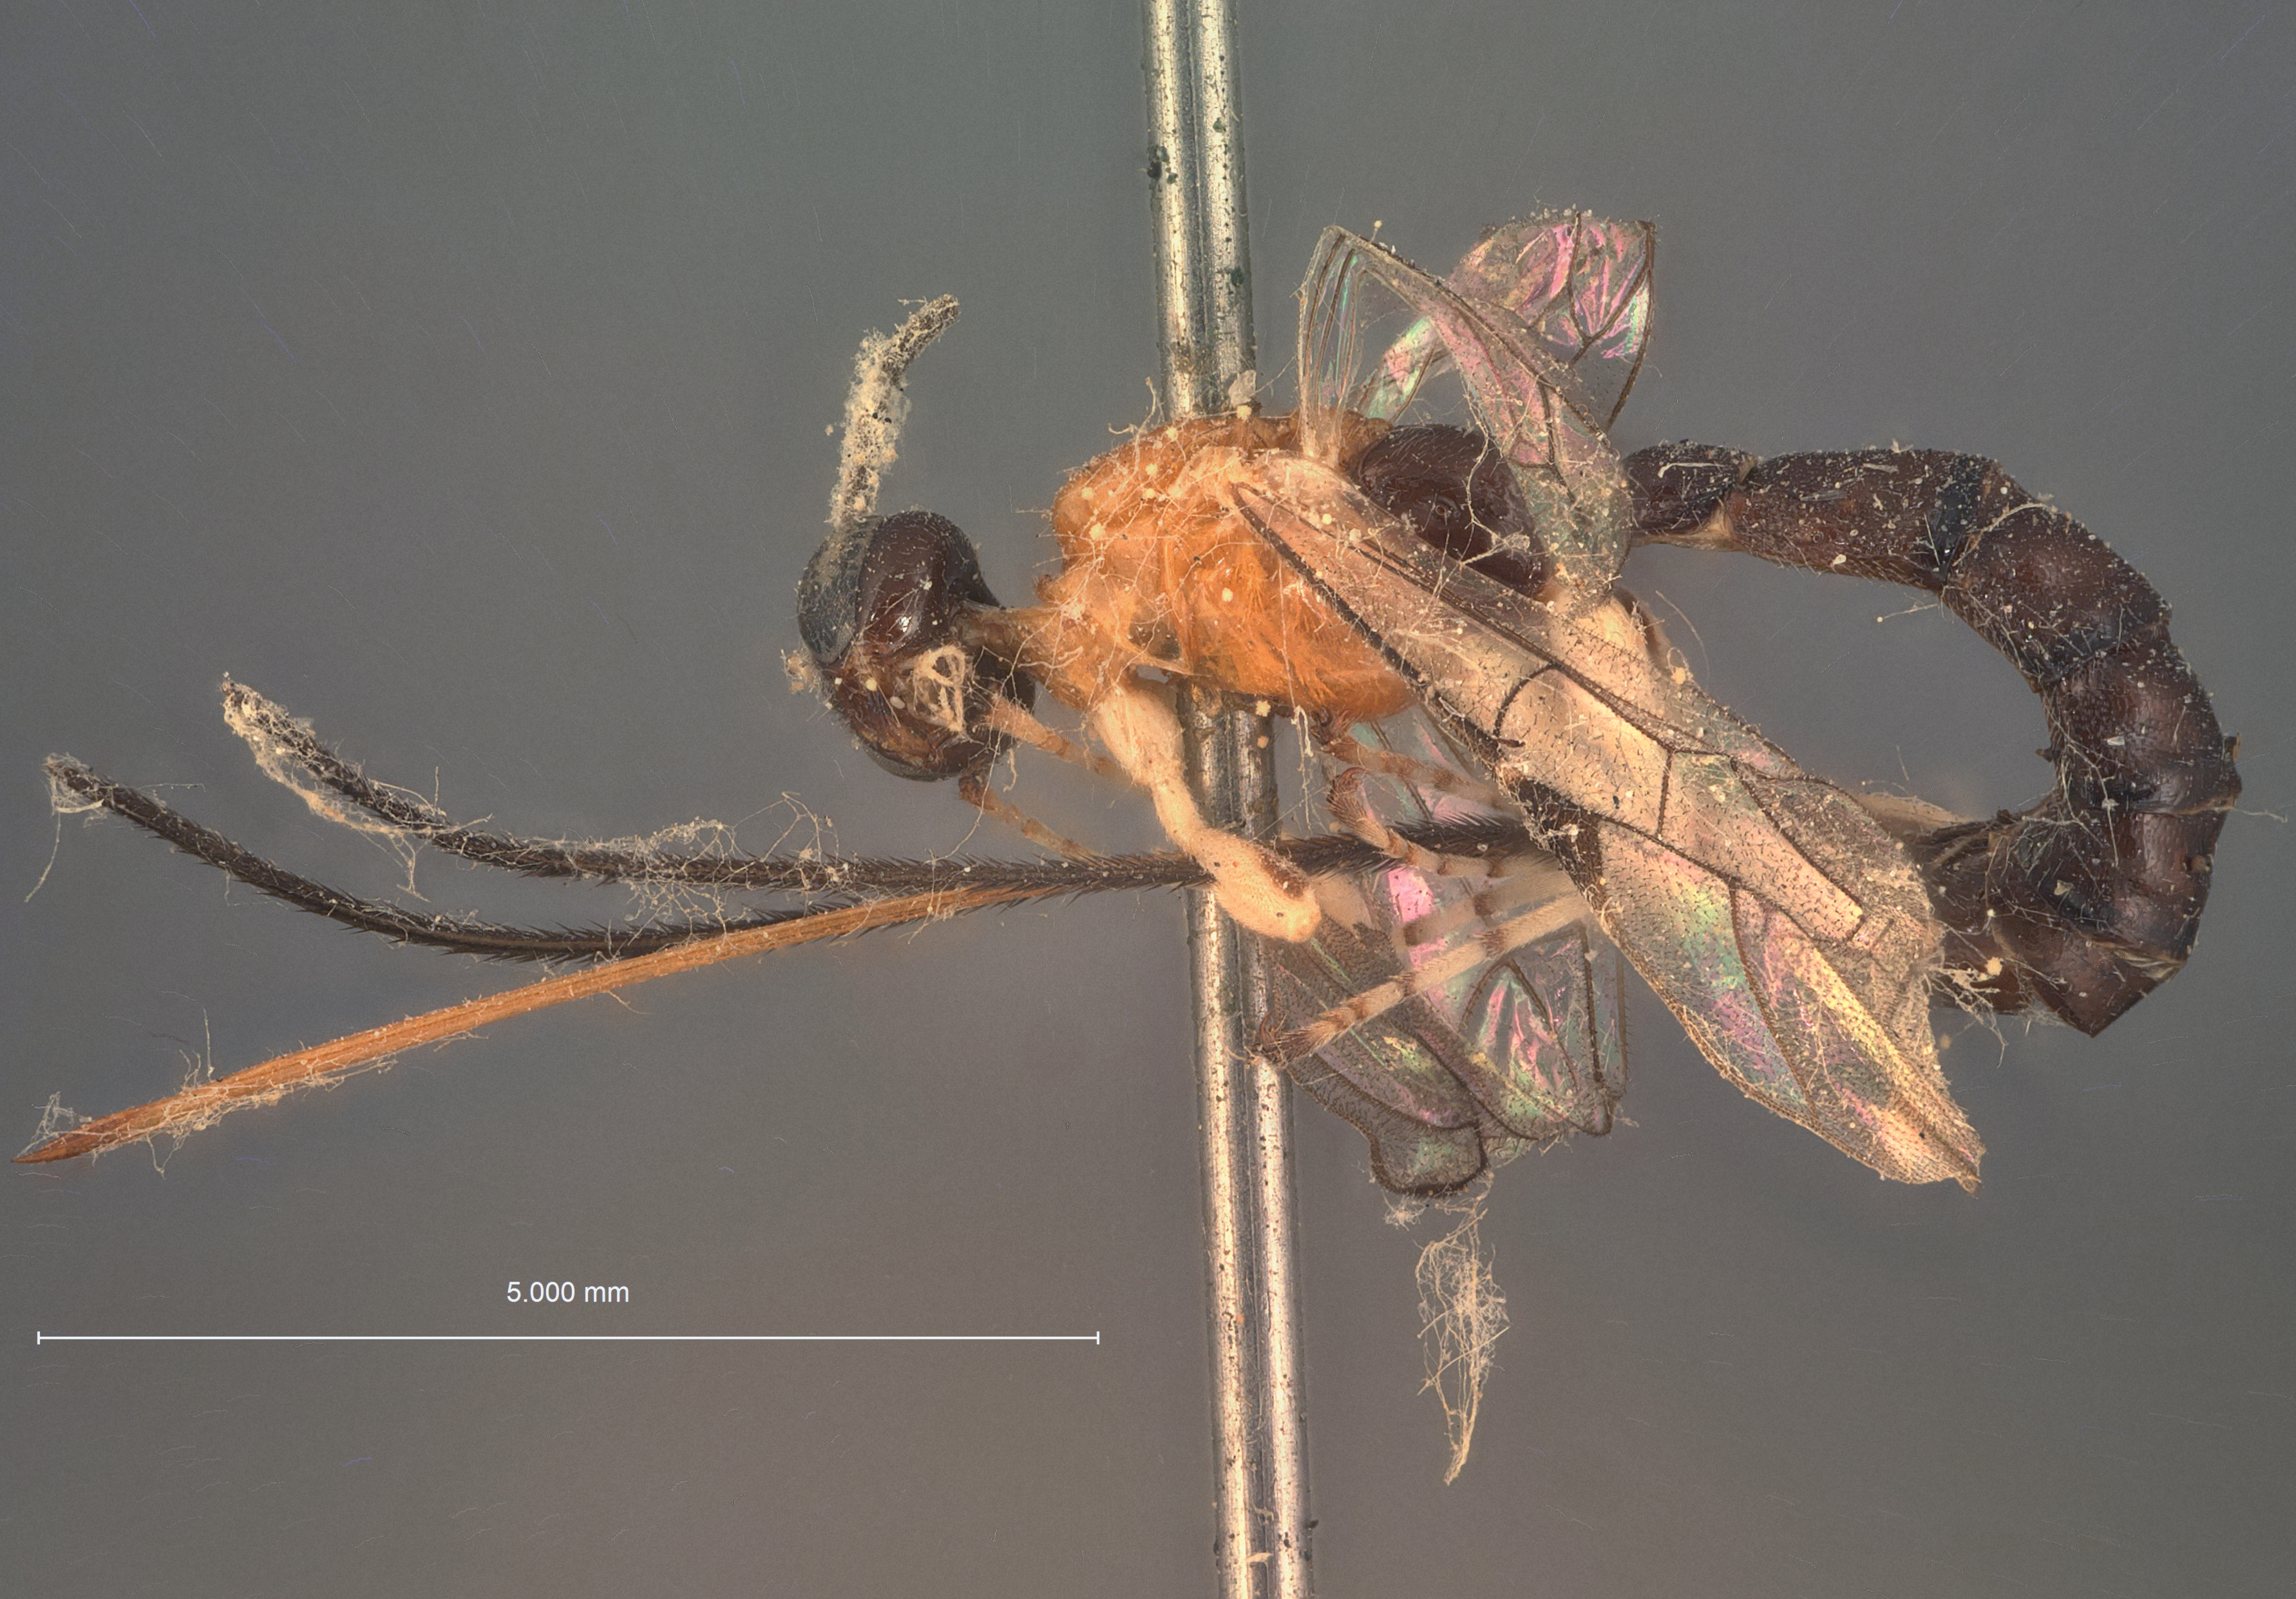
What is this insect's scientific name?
Pimpla xanthothorax
